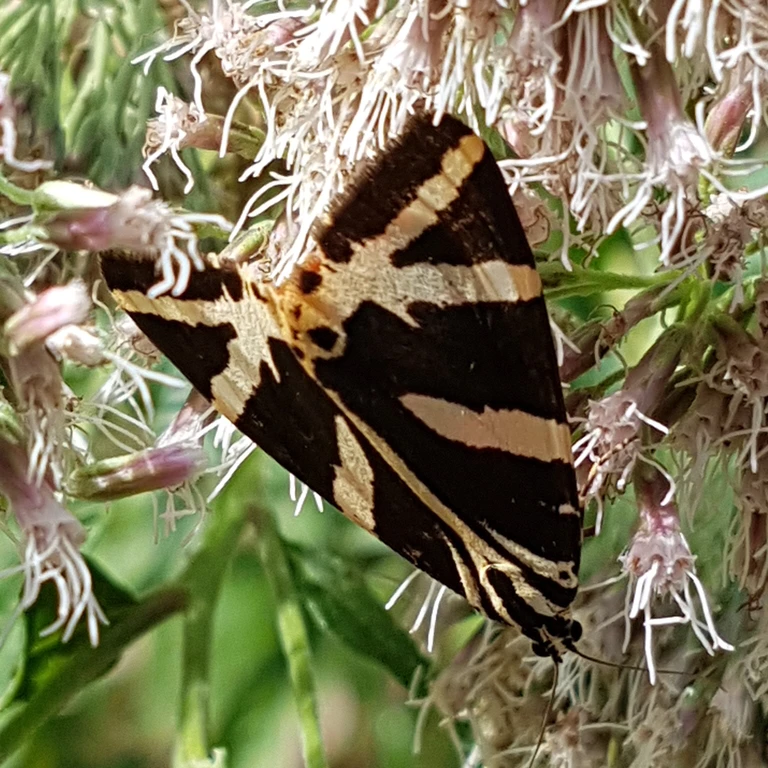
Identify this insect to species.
Euplagia quadripunctaria
